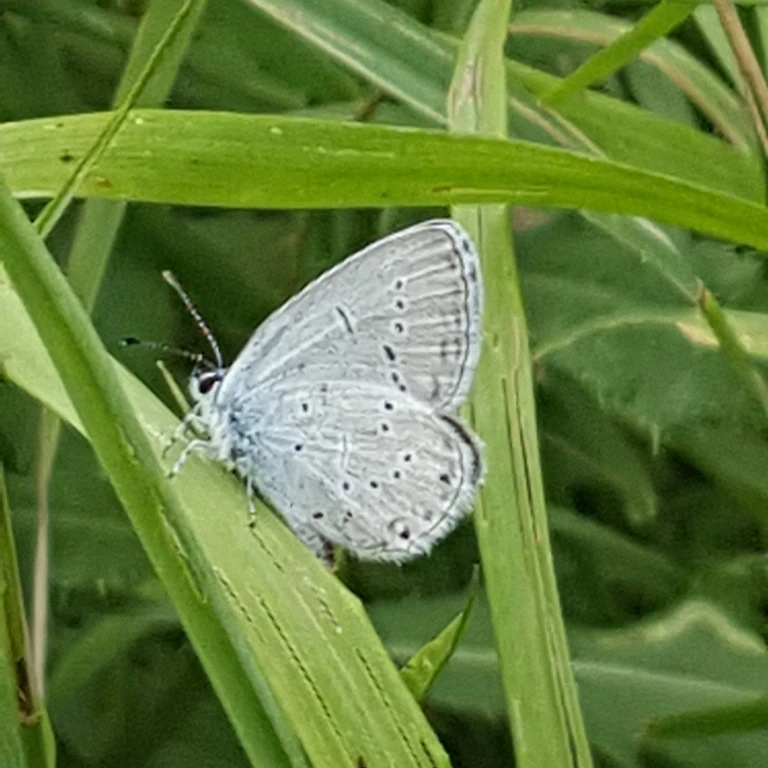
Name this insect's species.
Cupido decolorata (also Elkalyce decolorata)
